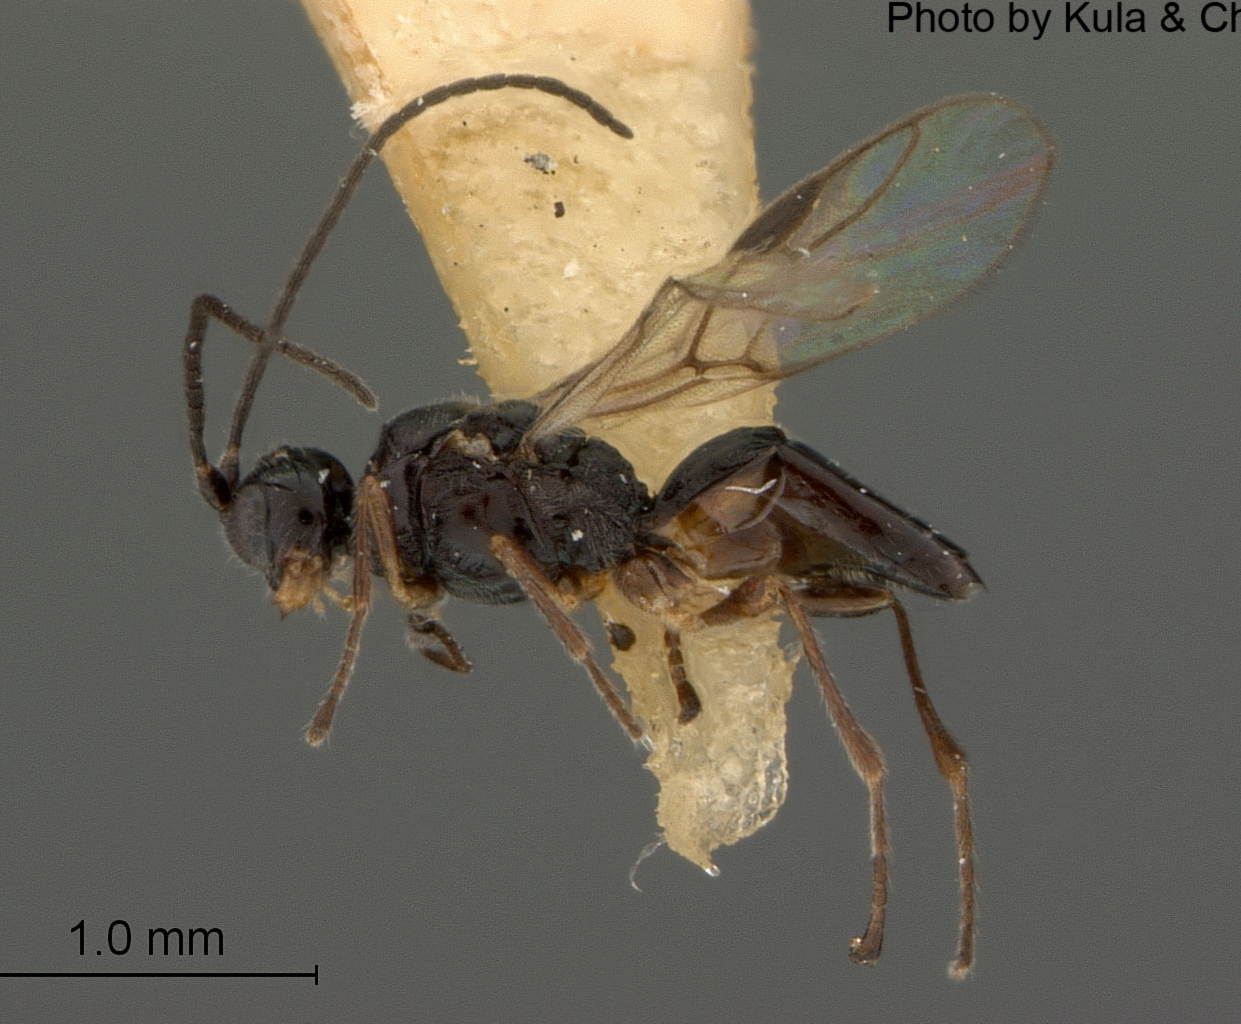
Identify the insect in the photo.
Chorebidella bergi
